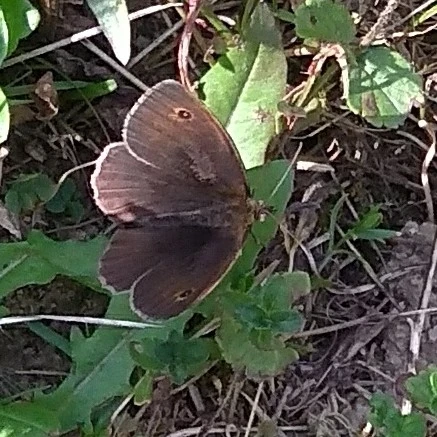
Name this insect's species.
Aphantopus hyperantus
